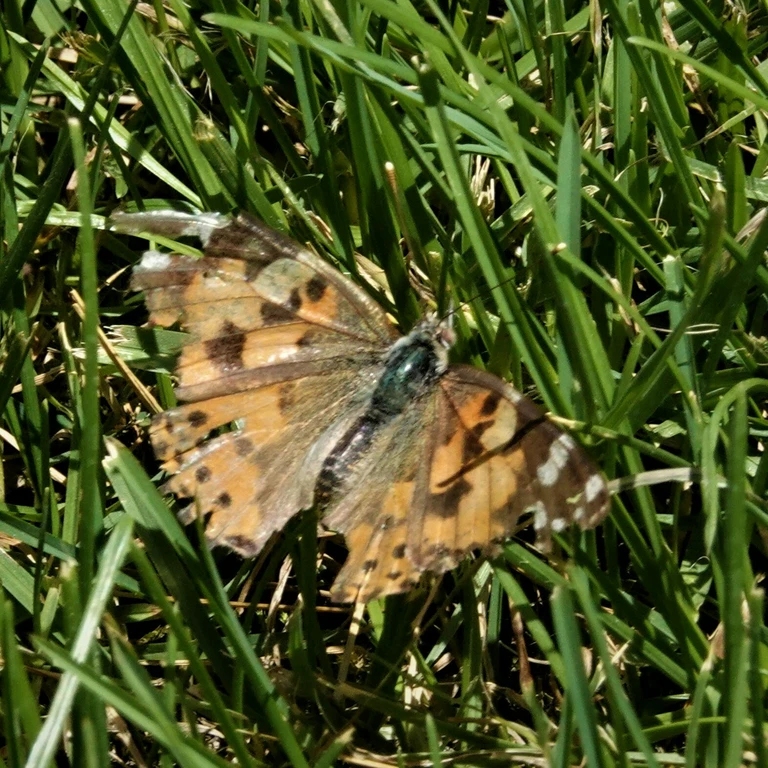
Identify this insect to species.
Vanessa cardui
